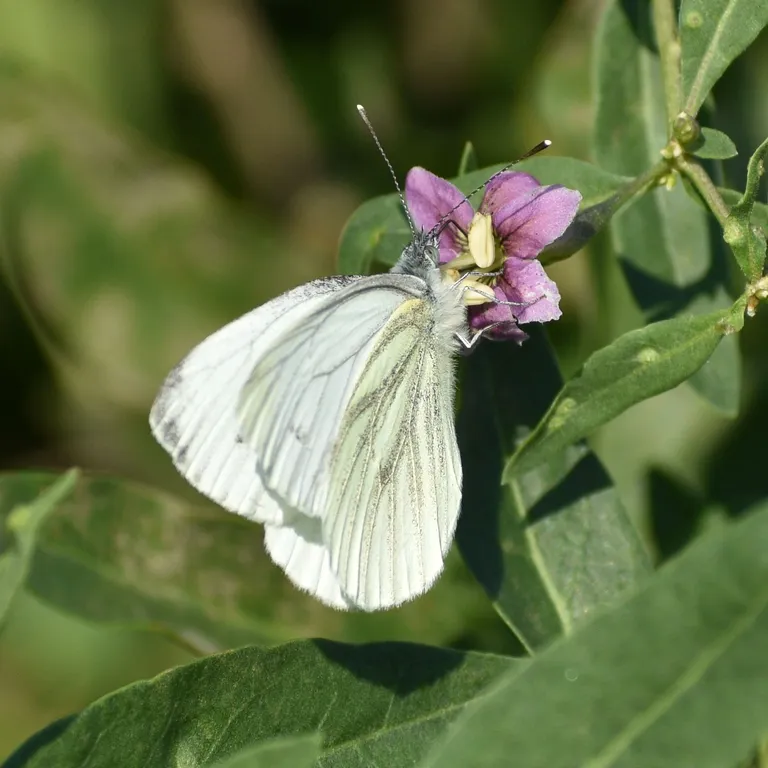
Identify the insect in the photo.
Pieris napi
